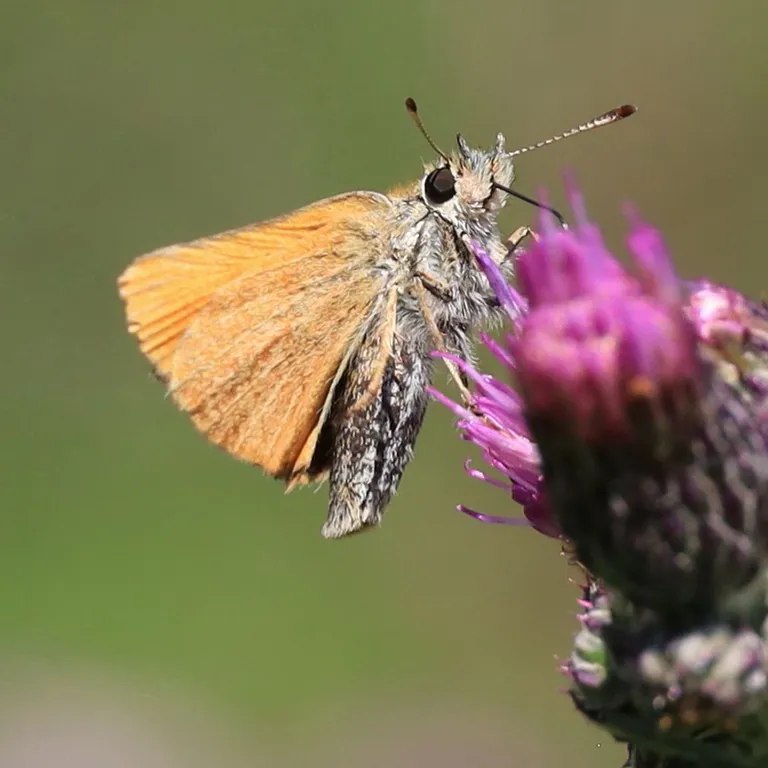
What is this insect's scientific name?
Thymelicus lineola
